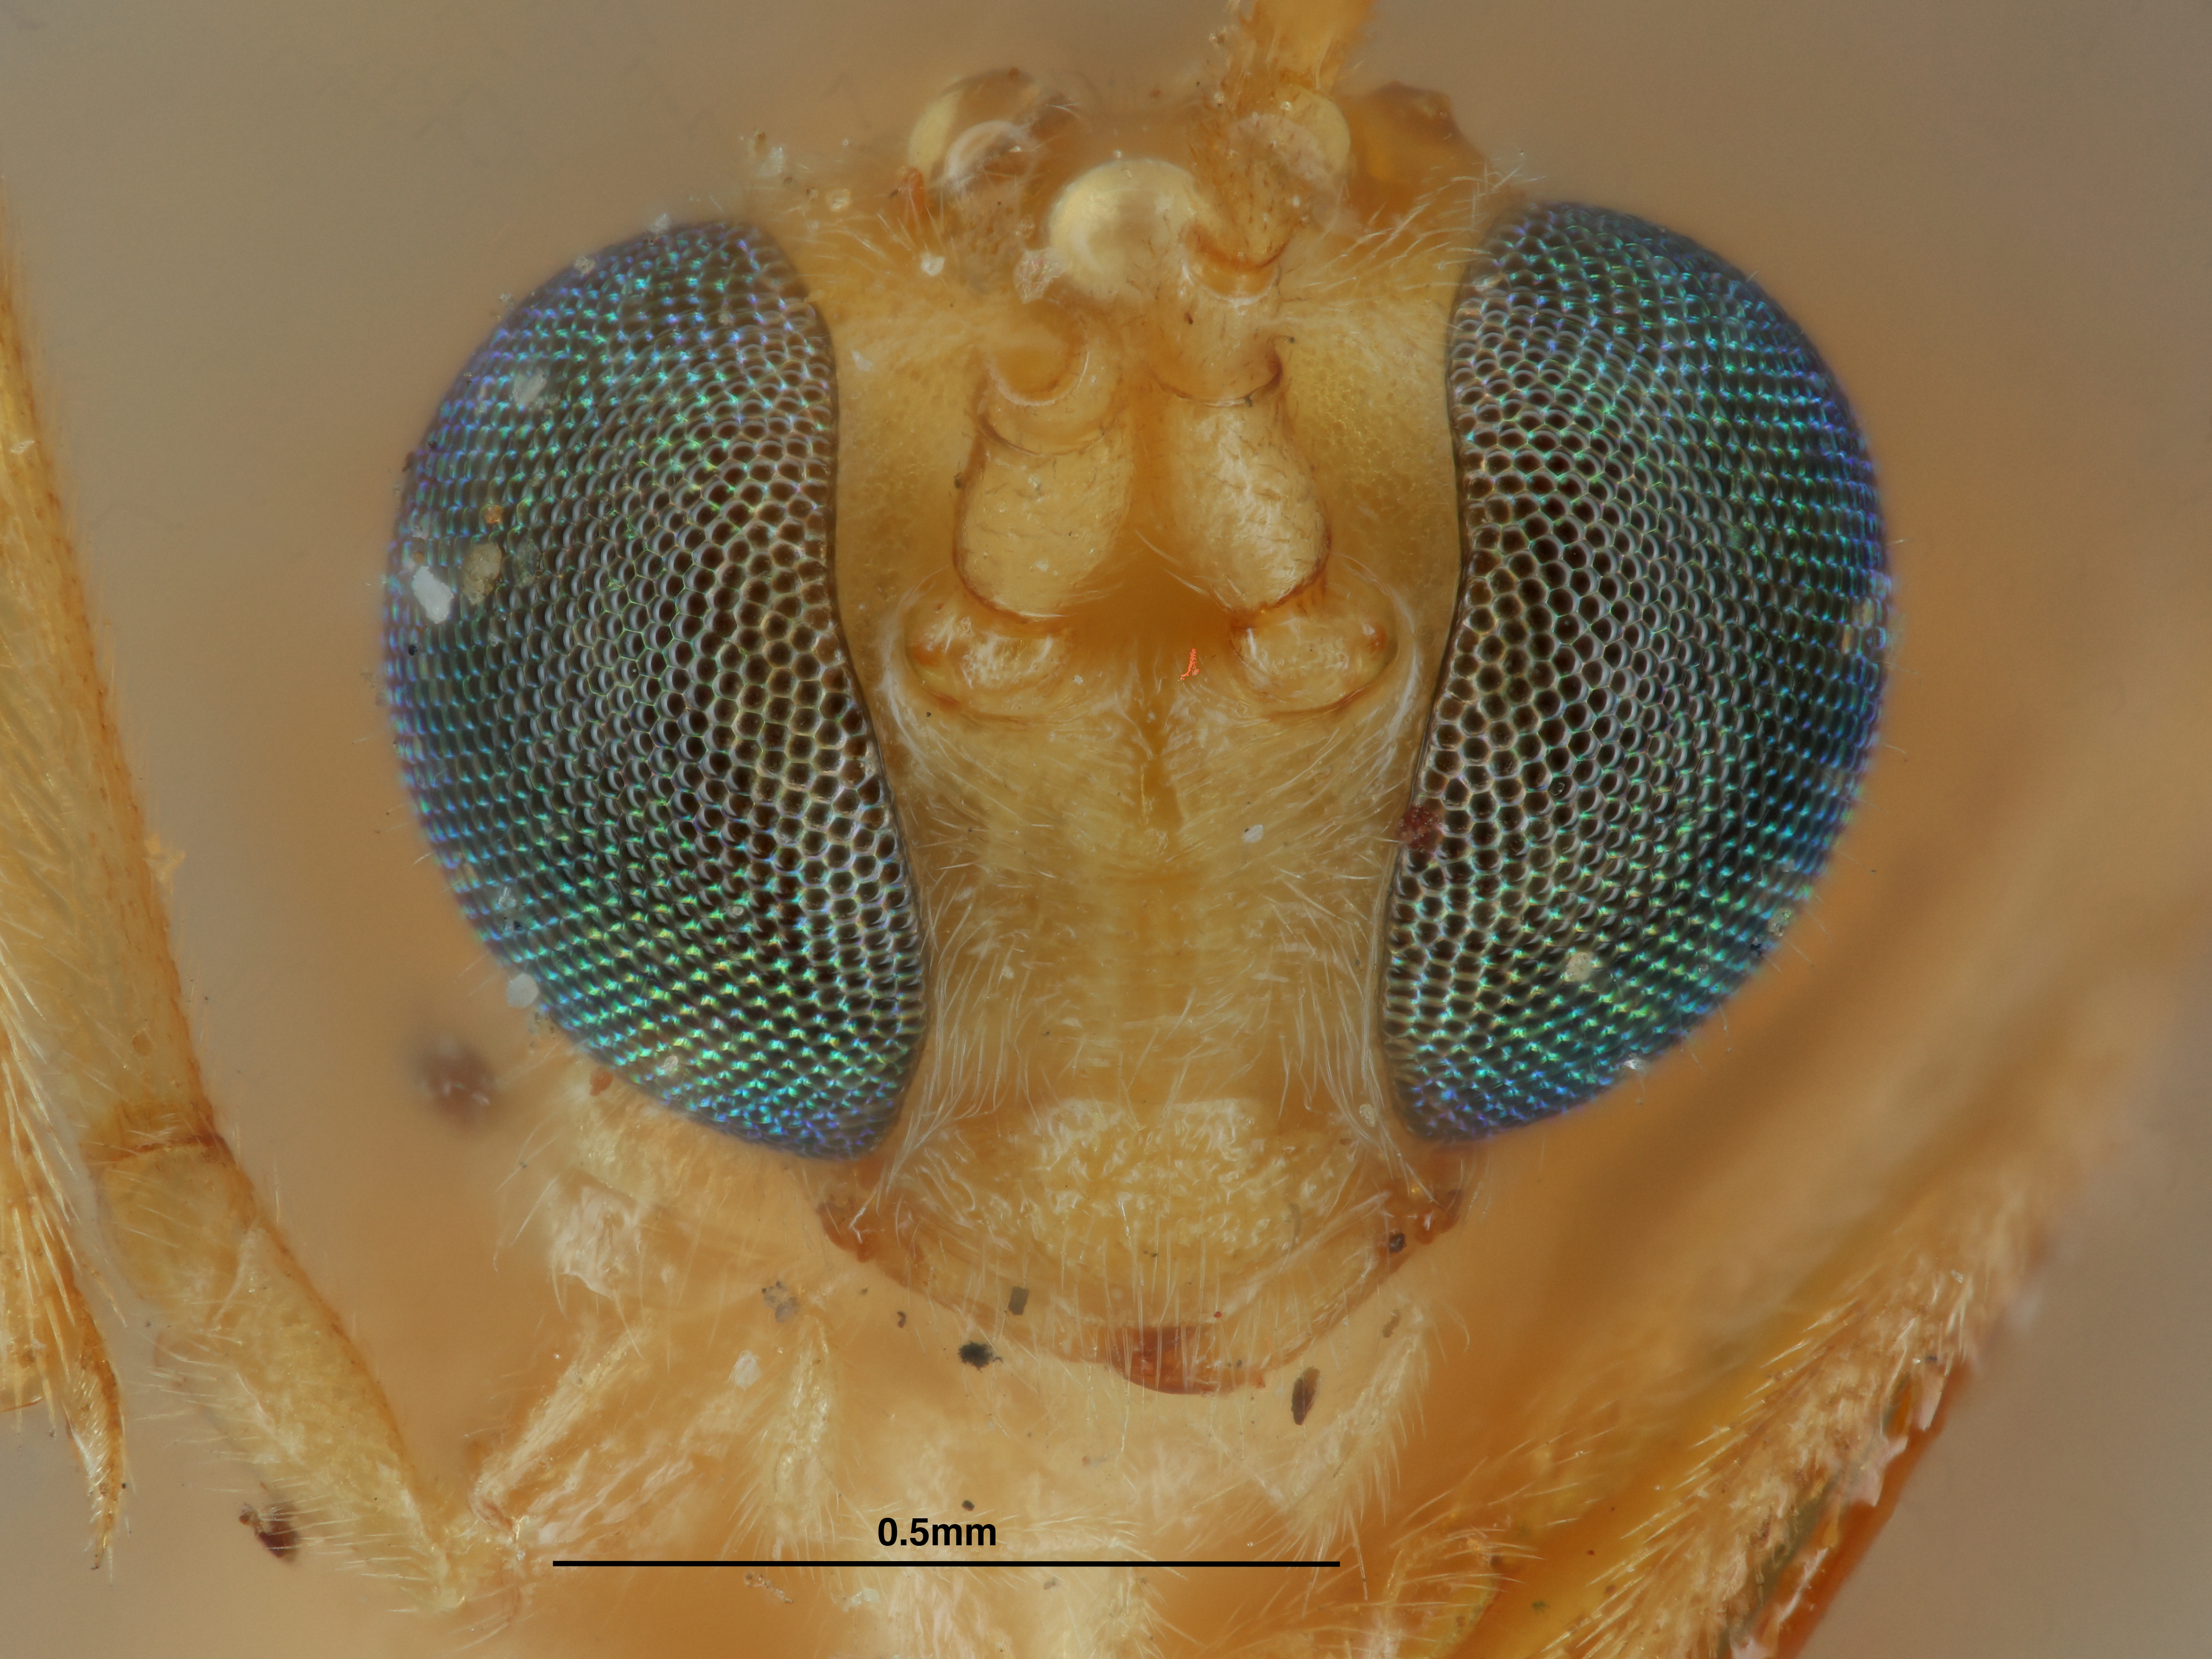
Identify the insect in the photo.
Meteorus euchromiae
